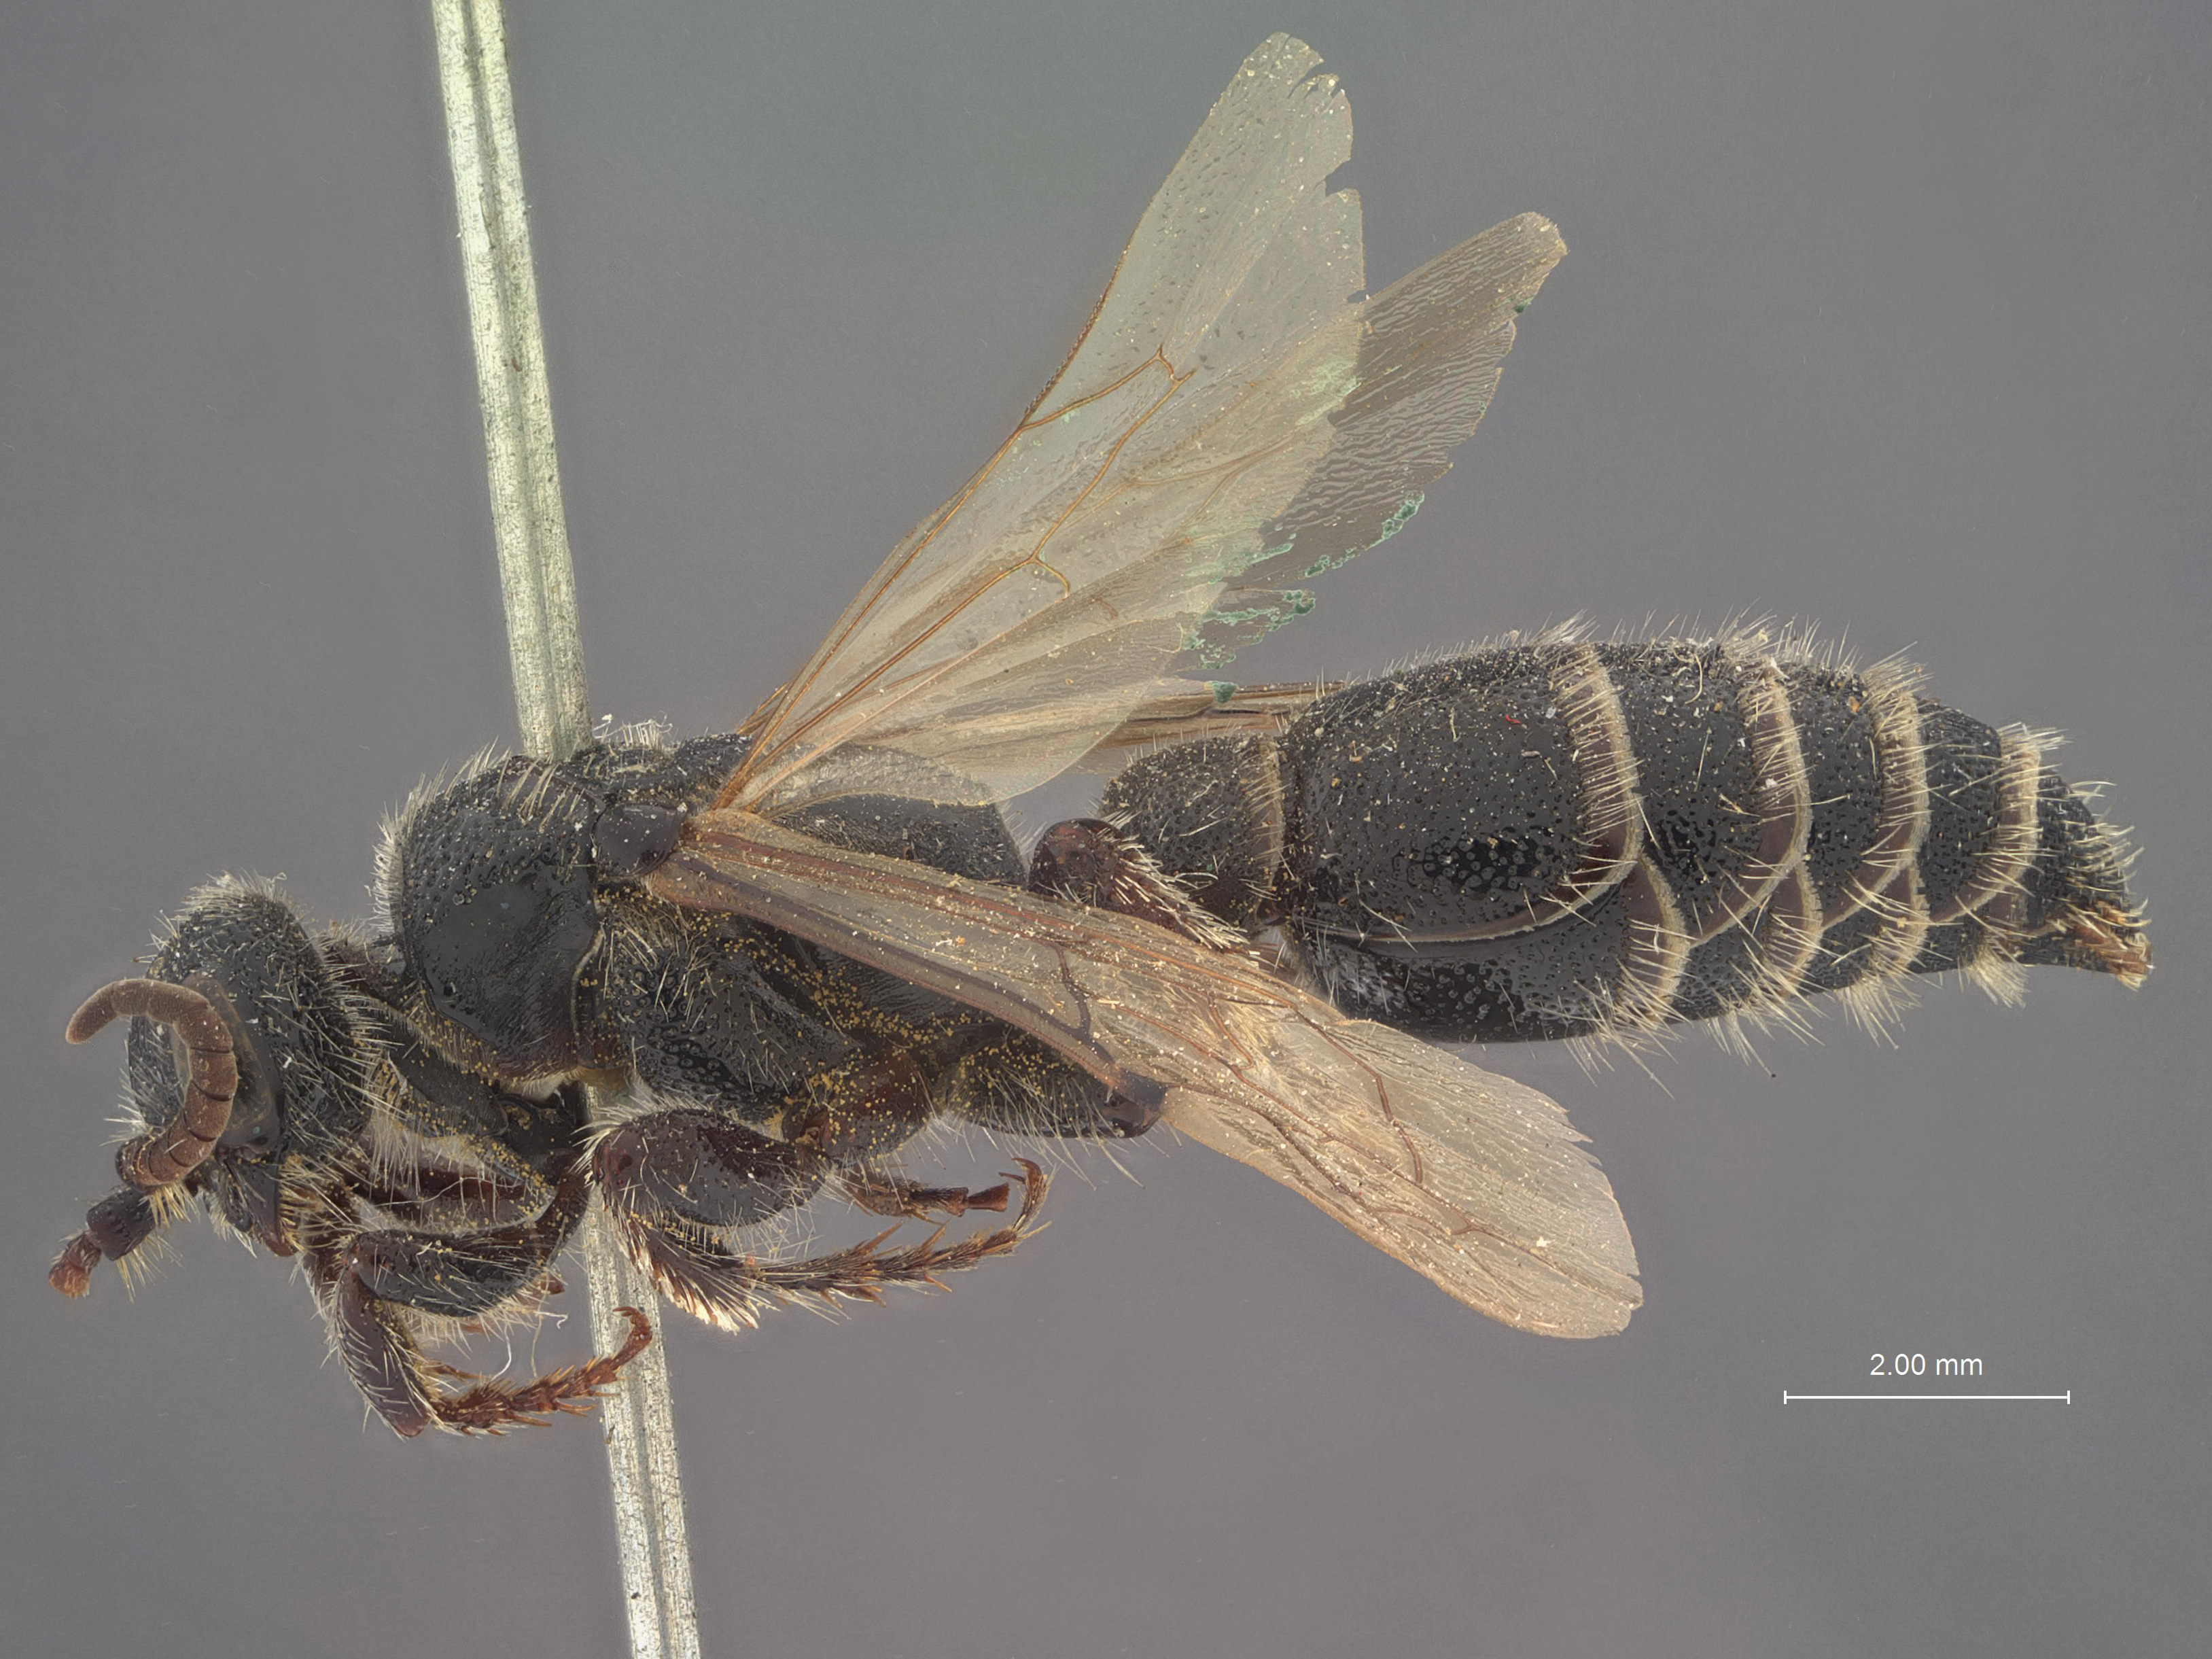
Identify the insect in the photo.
Neotiphia novomexicana
